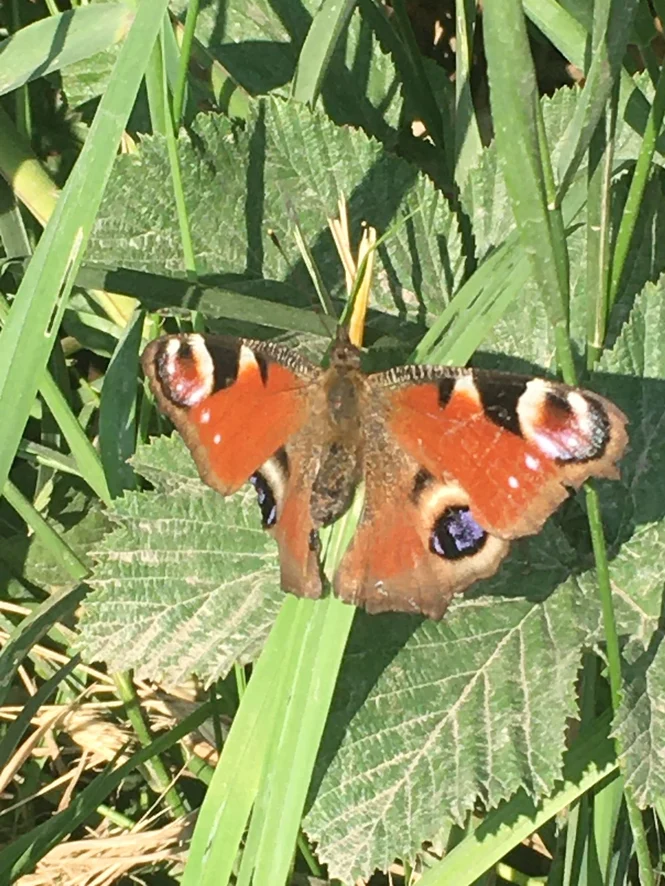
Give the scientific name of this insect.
Aglais io
